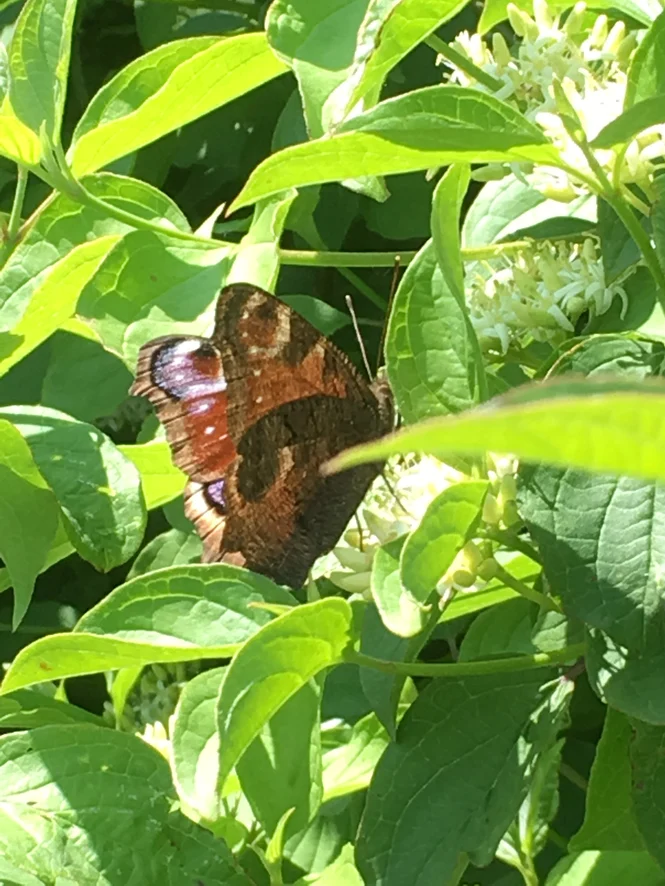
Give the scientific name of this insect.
Aglais io
